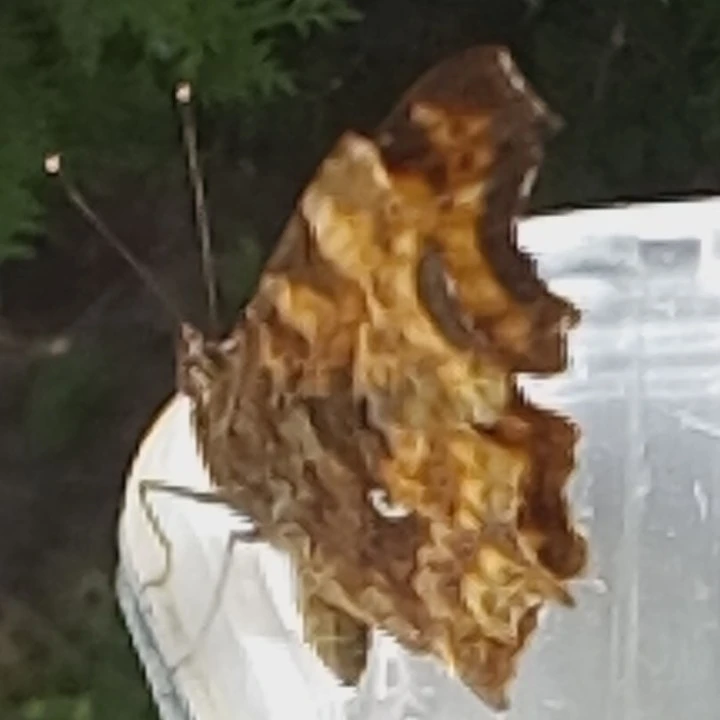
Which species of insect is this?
Polygonia c-album
